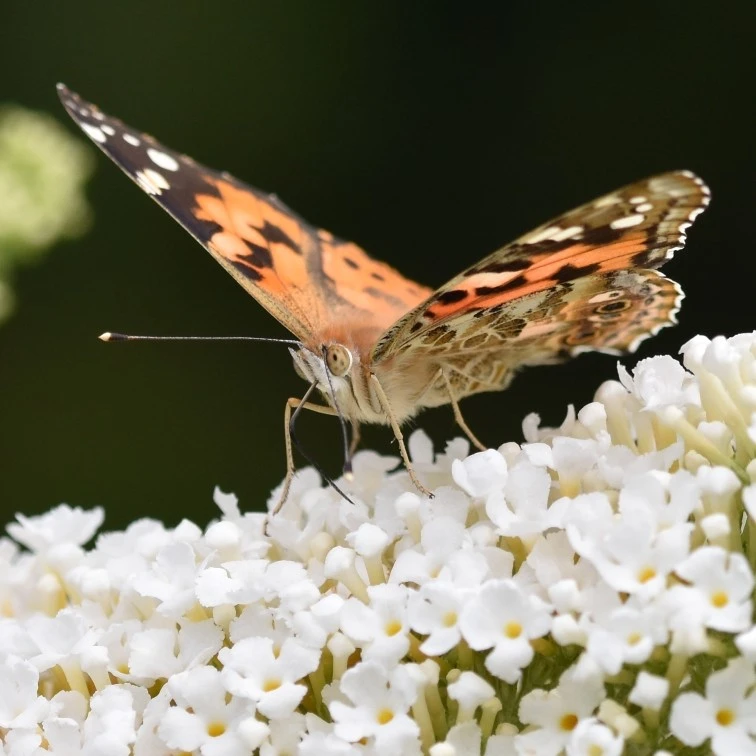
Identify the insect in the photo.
Vanessa cardui
